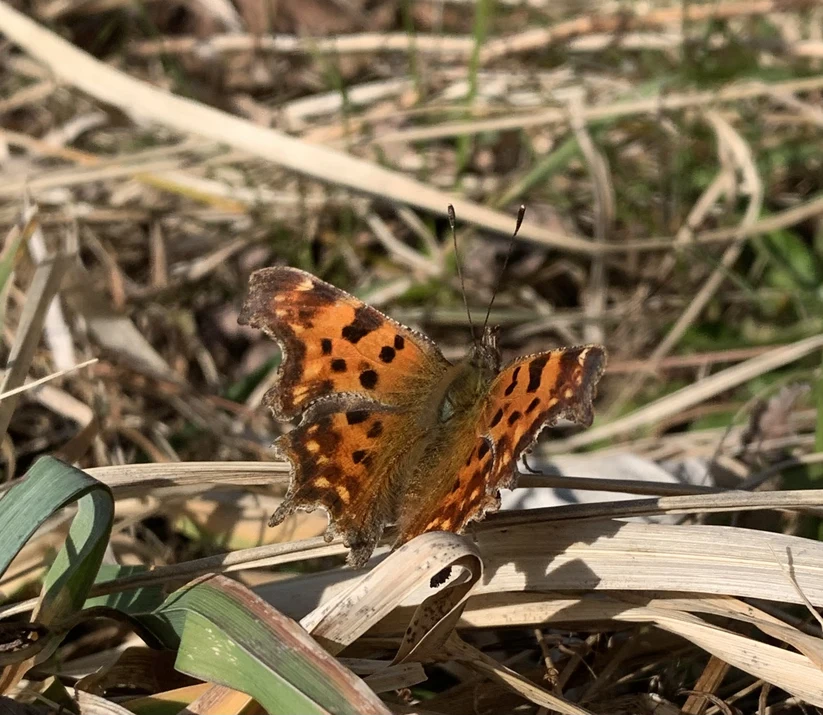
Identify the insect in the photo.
Polygonia c-album
